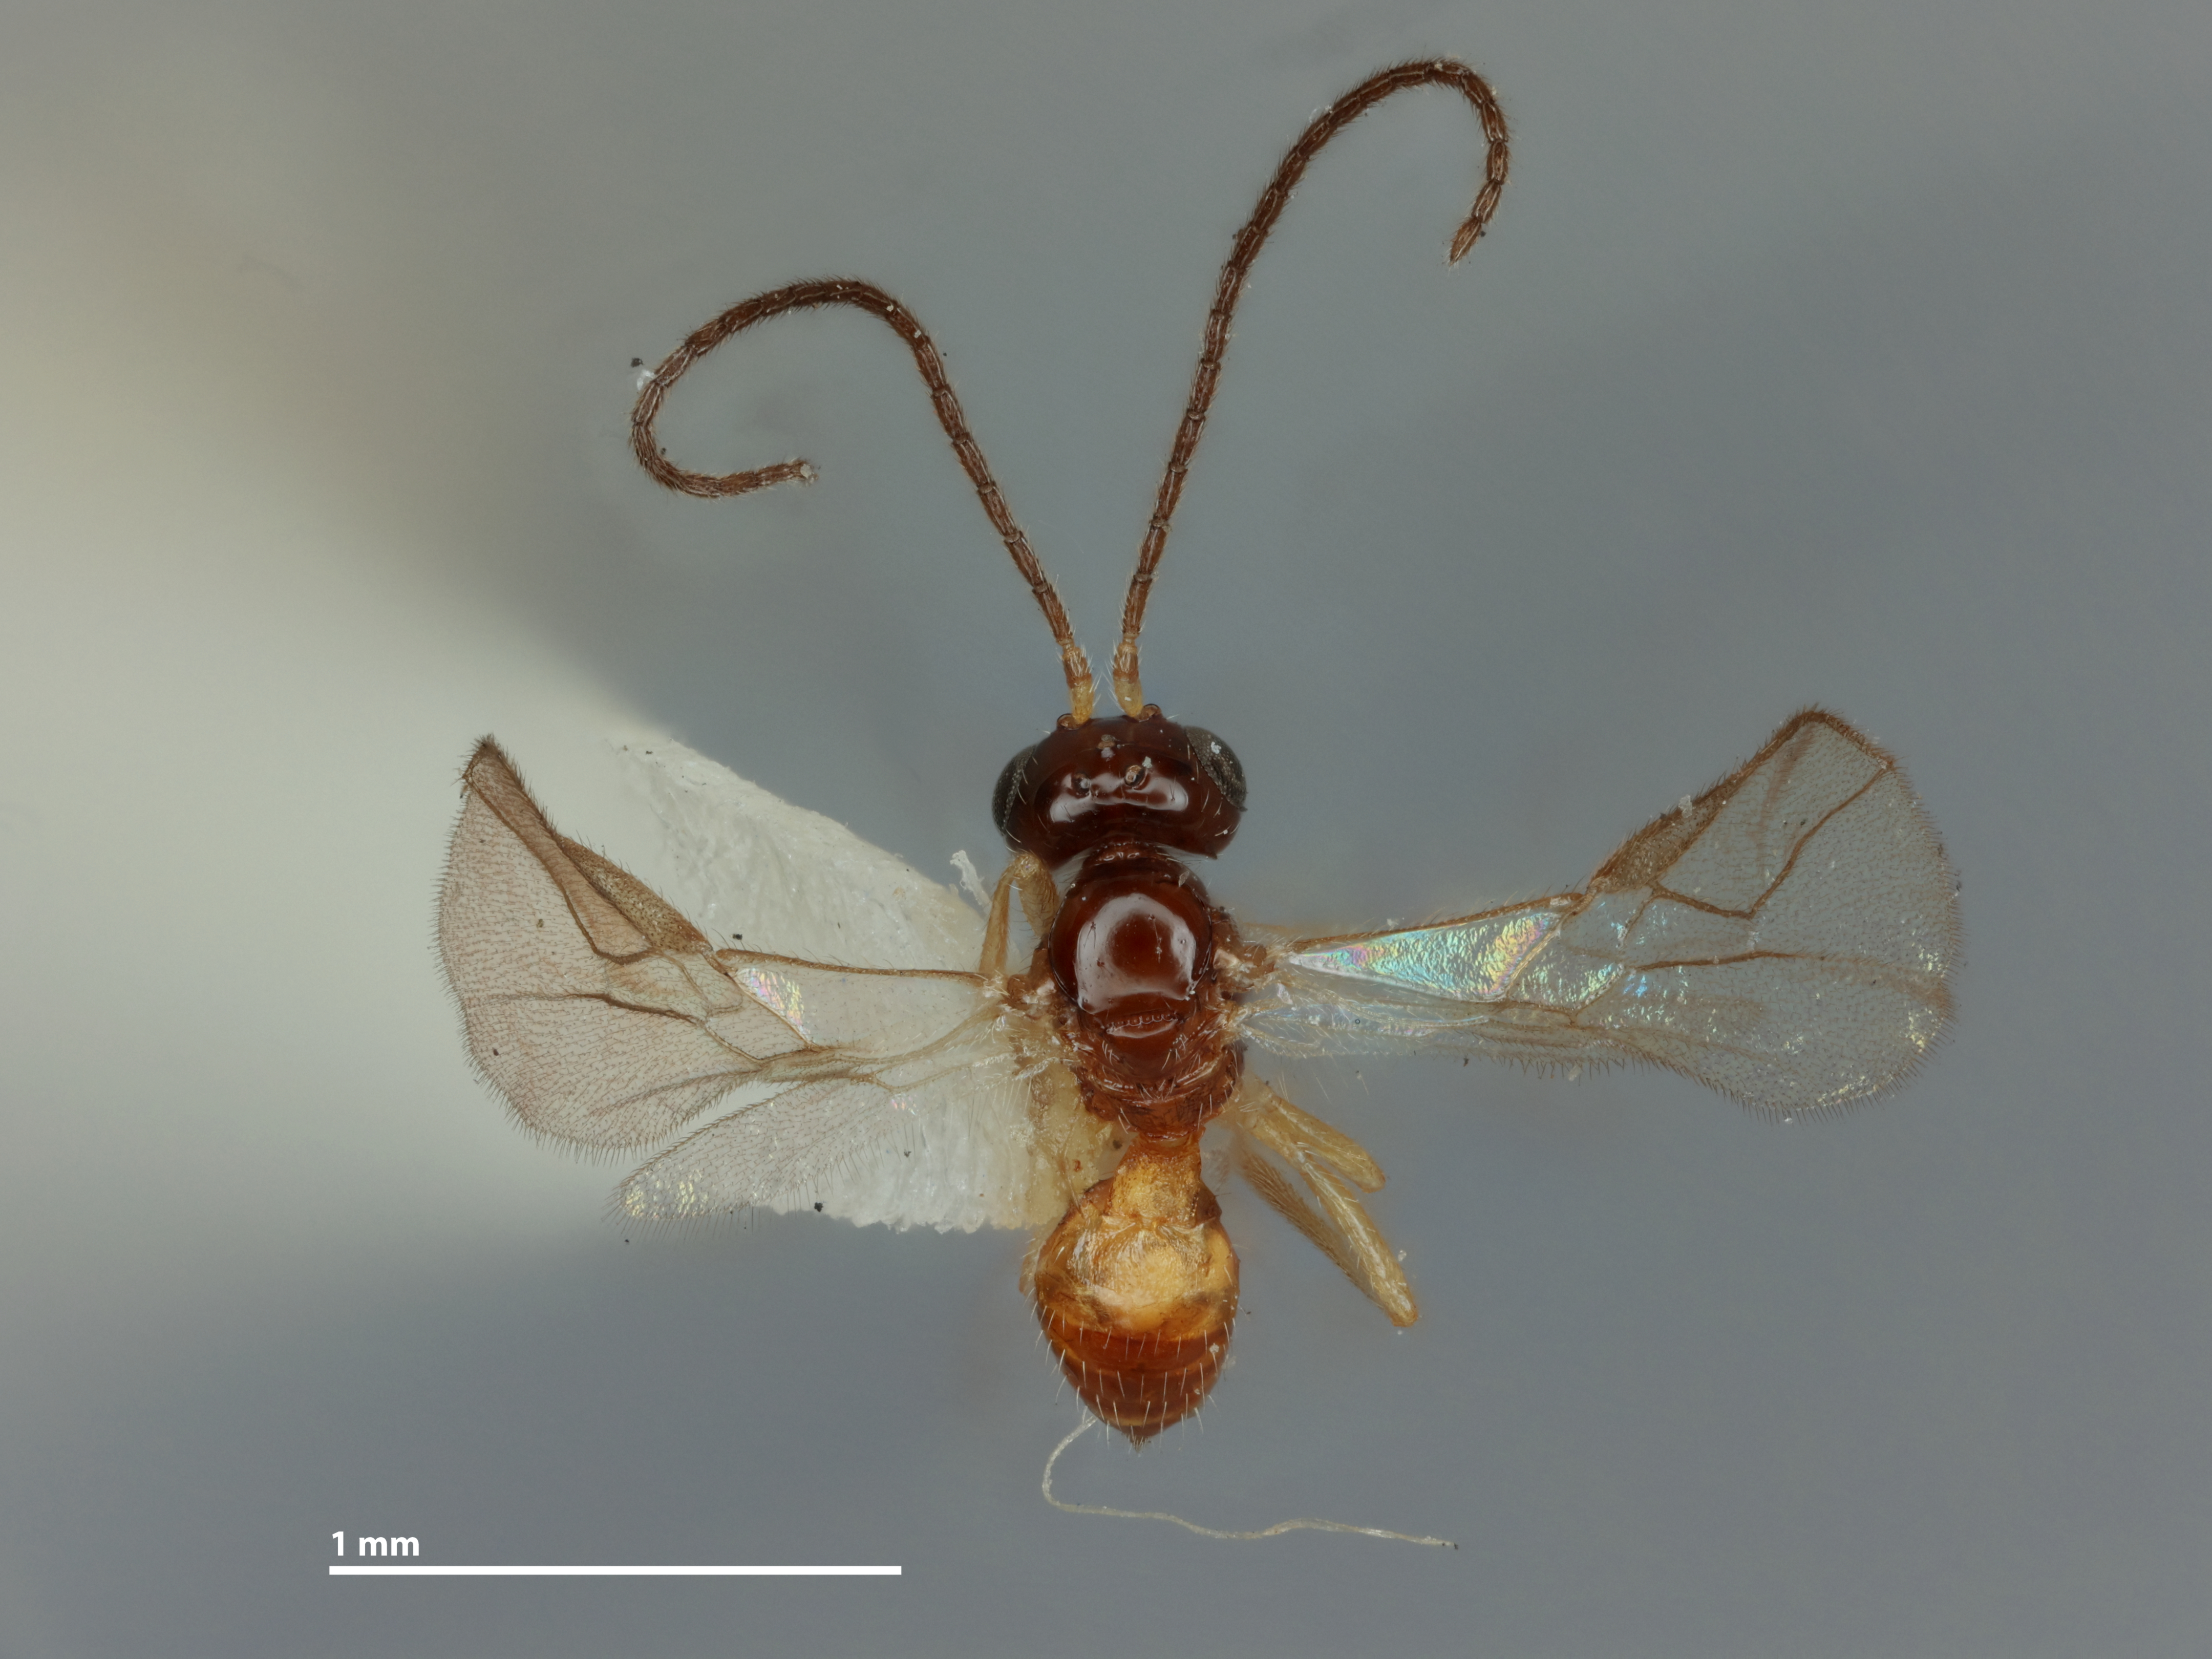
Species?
Opius turneri
